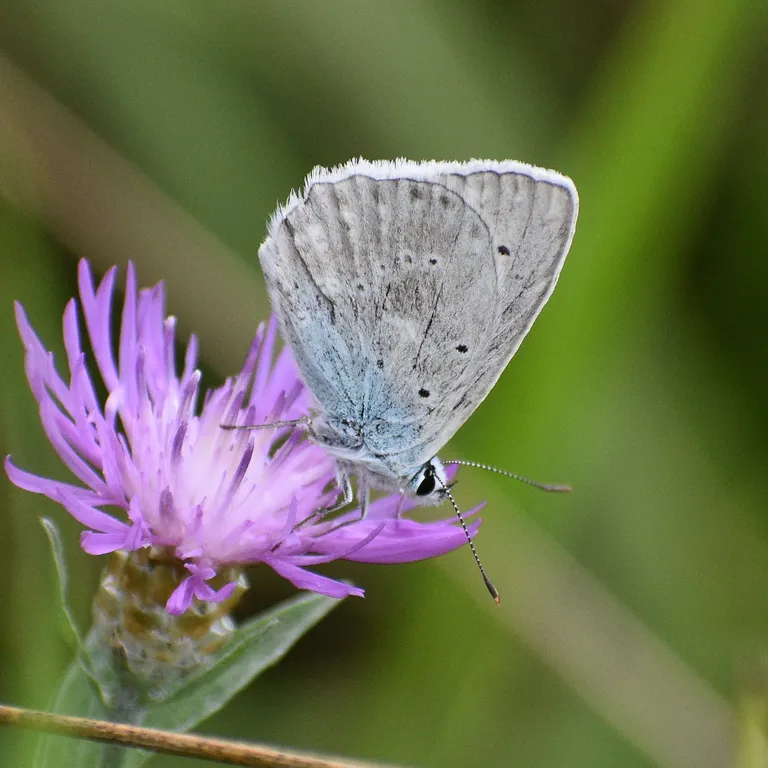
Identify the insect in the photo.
Polyommatus daphnis
